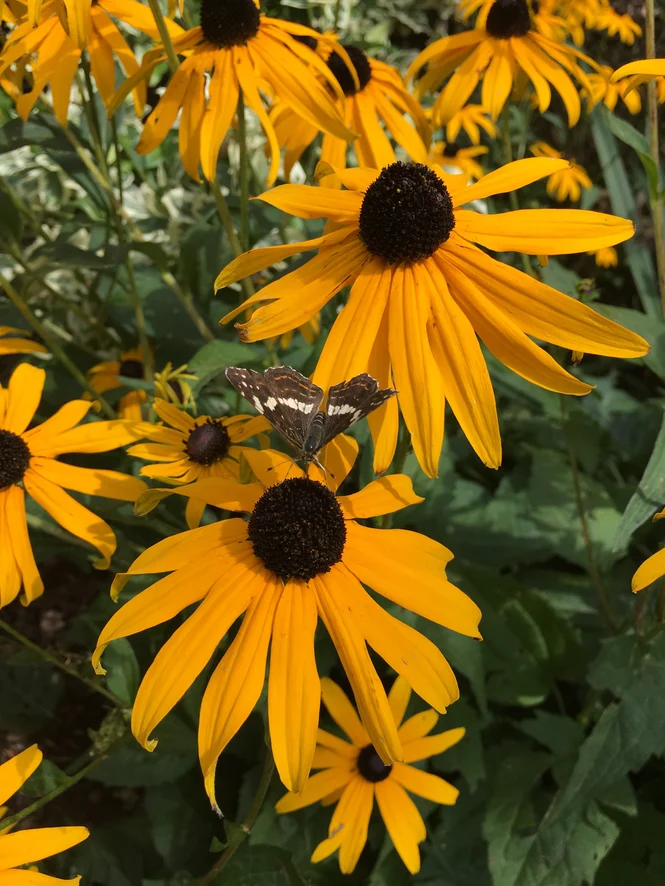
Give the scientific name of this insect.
Araschnia levana
